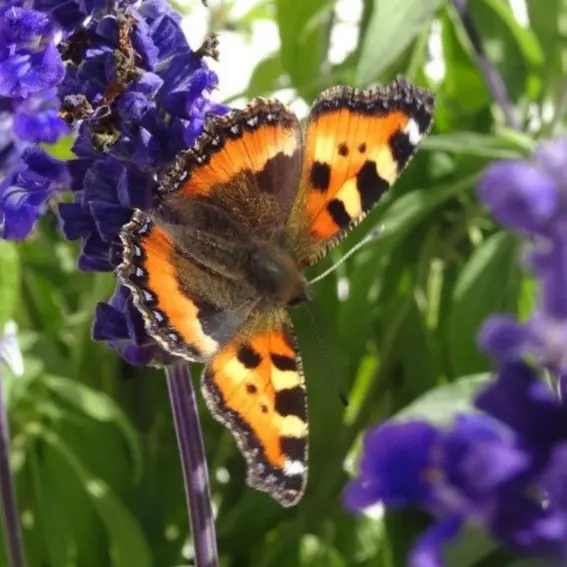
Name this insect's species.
Aglais urticae
